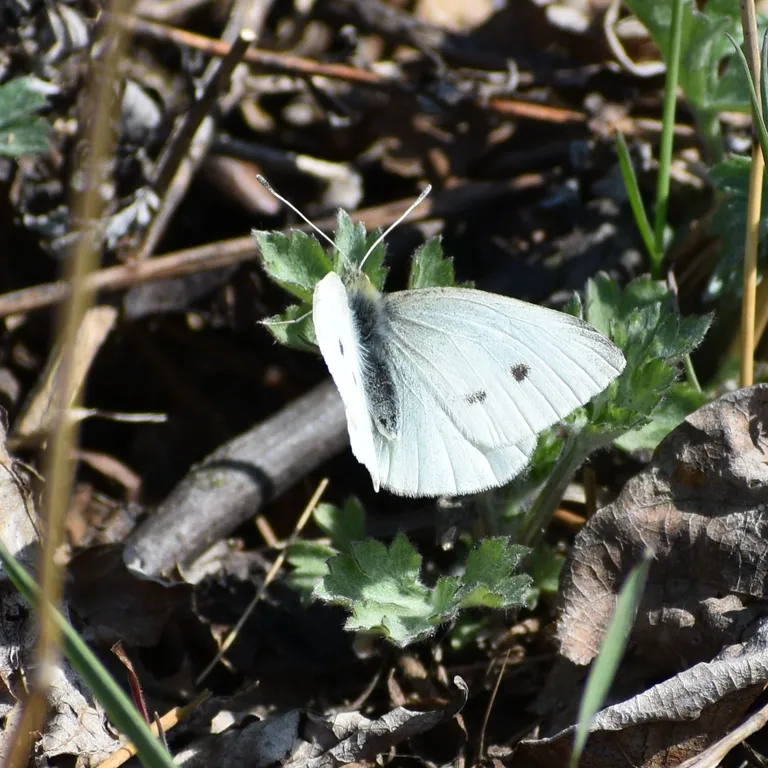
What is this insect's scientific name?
Pieris rapae
